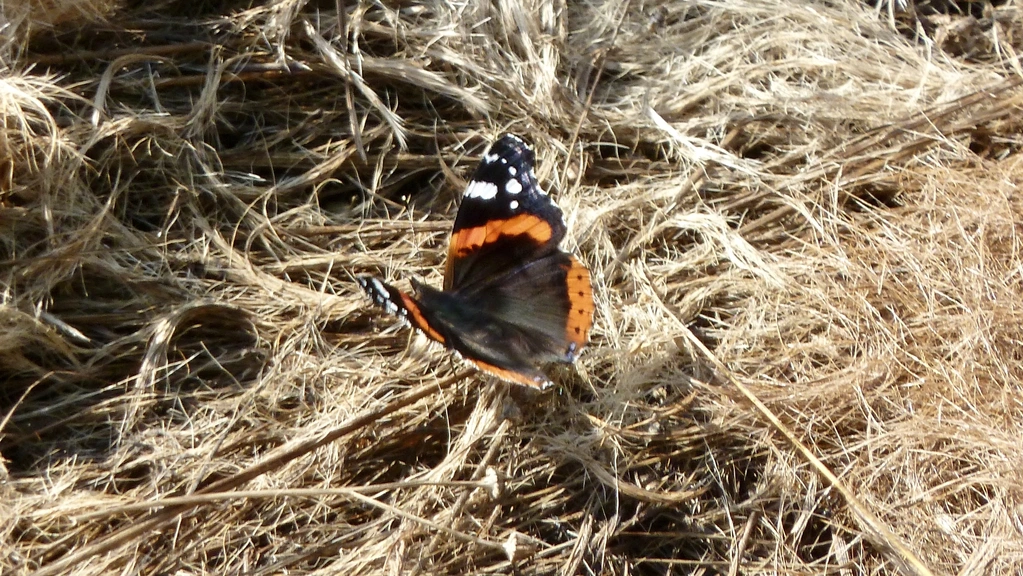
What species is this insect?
Vanessa atalanta
